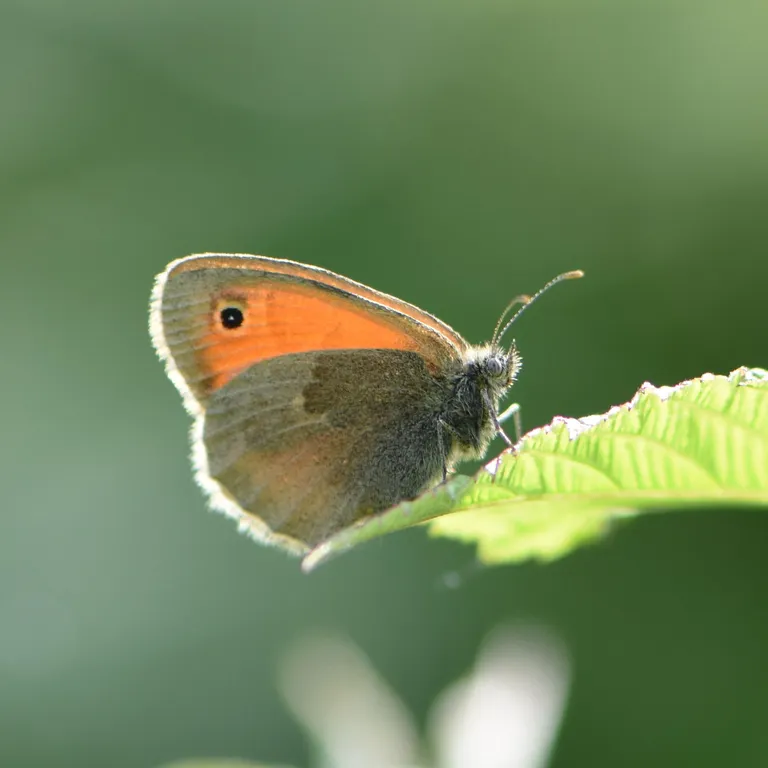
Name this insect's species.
Coenonympha pamphilus
